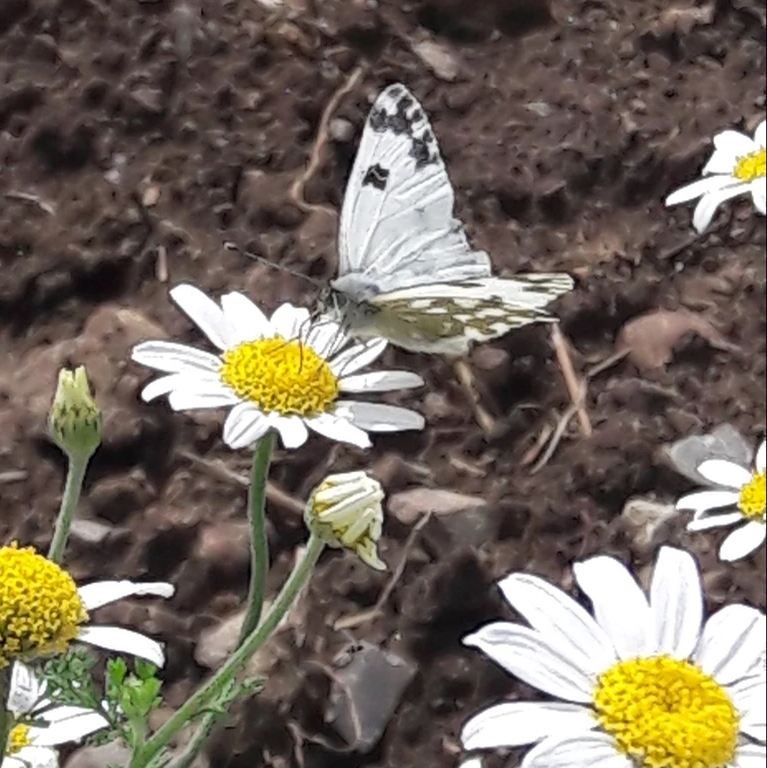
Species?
Pontia edusa
